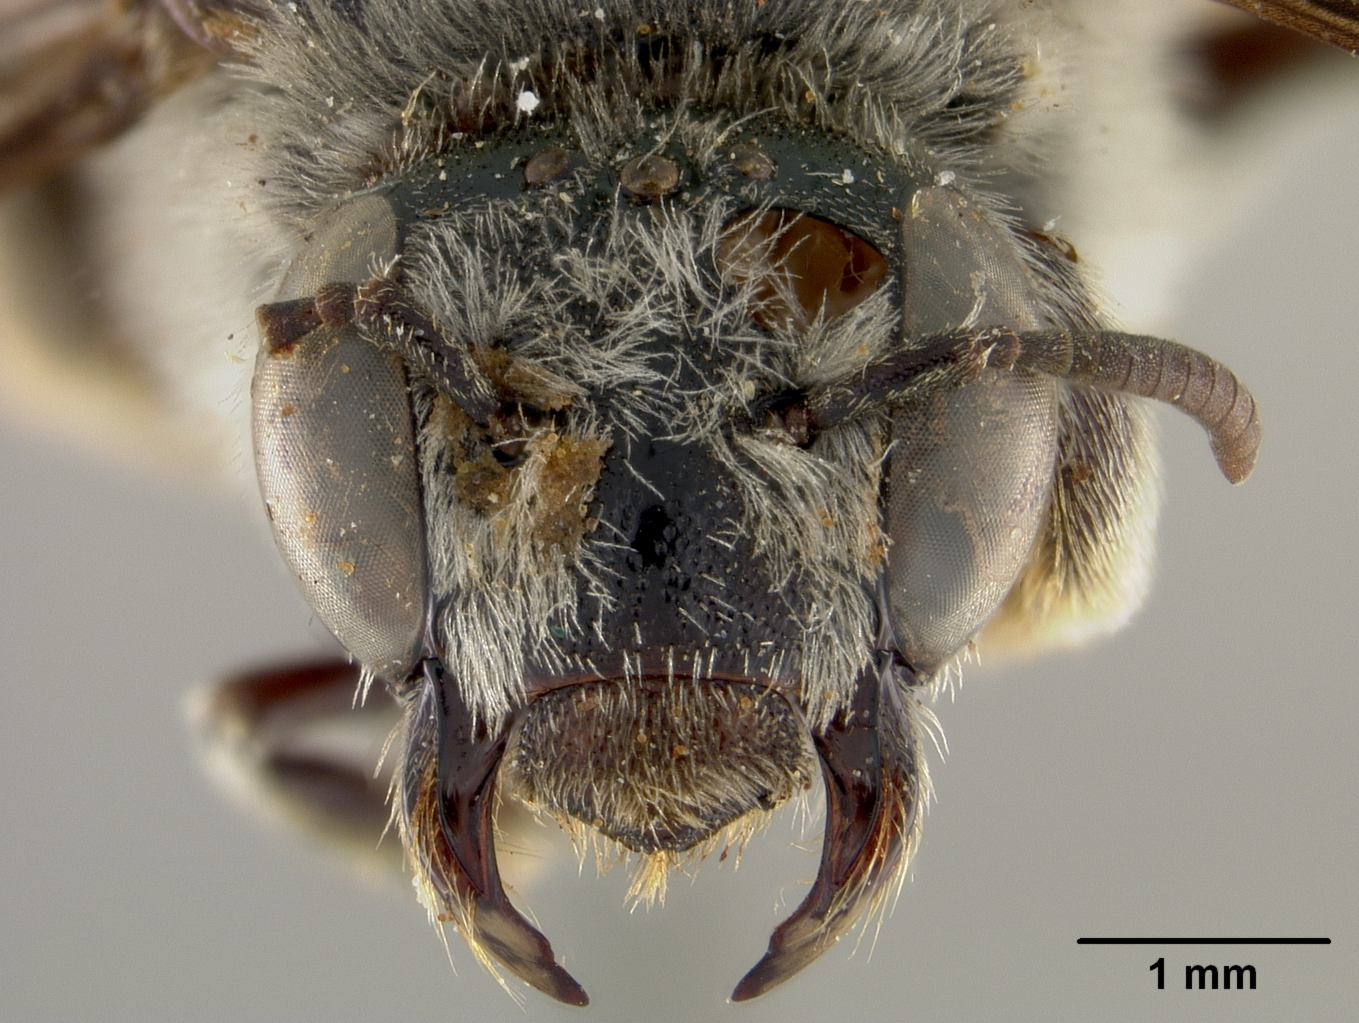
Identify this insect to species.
Diadasia callura
